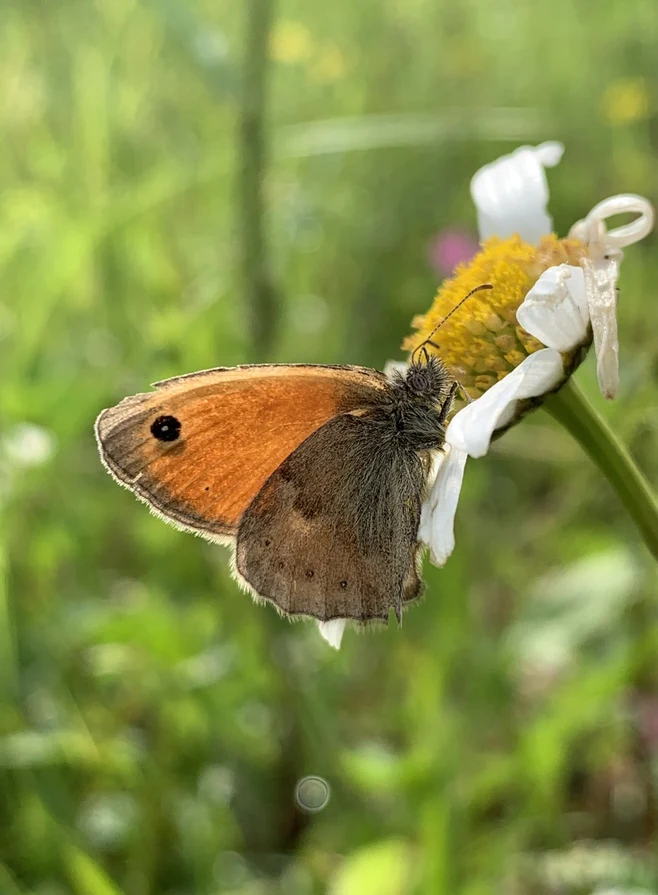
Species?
Coenonympha pamphilus
